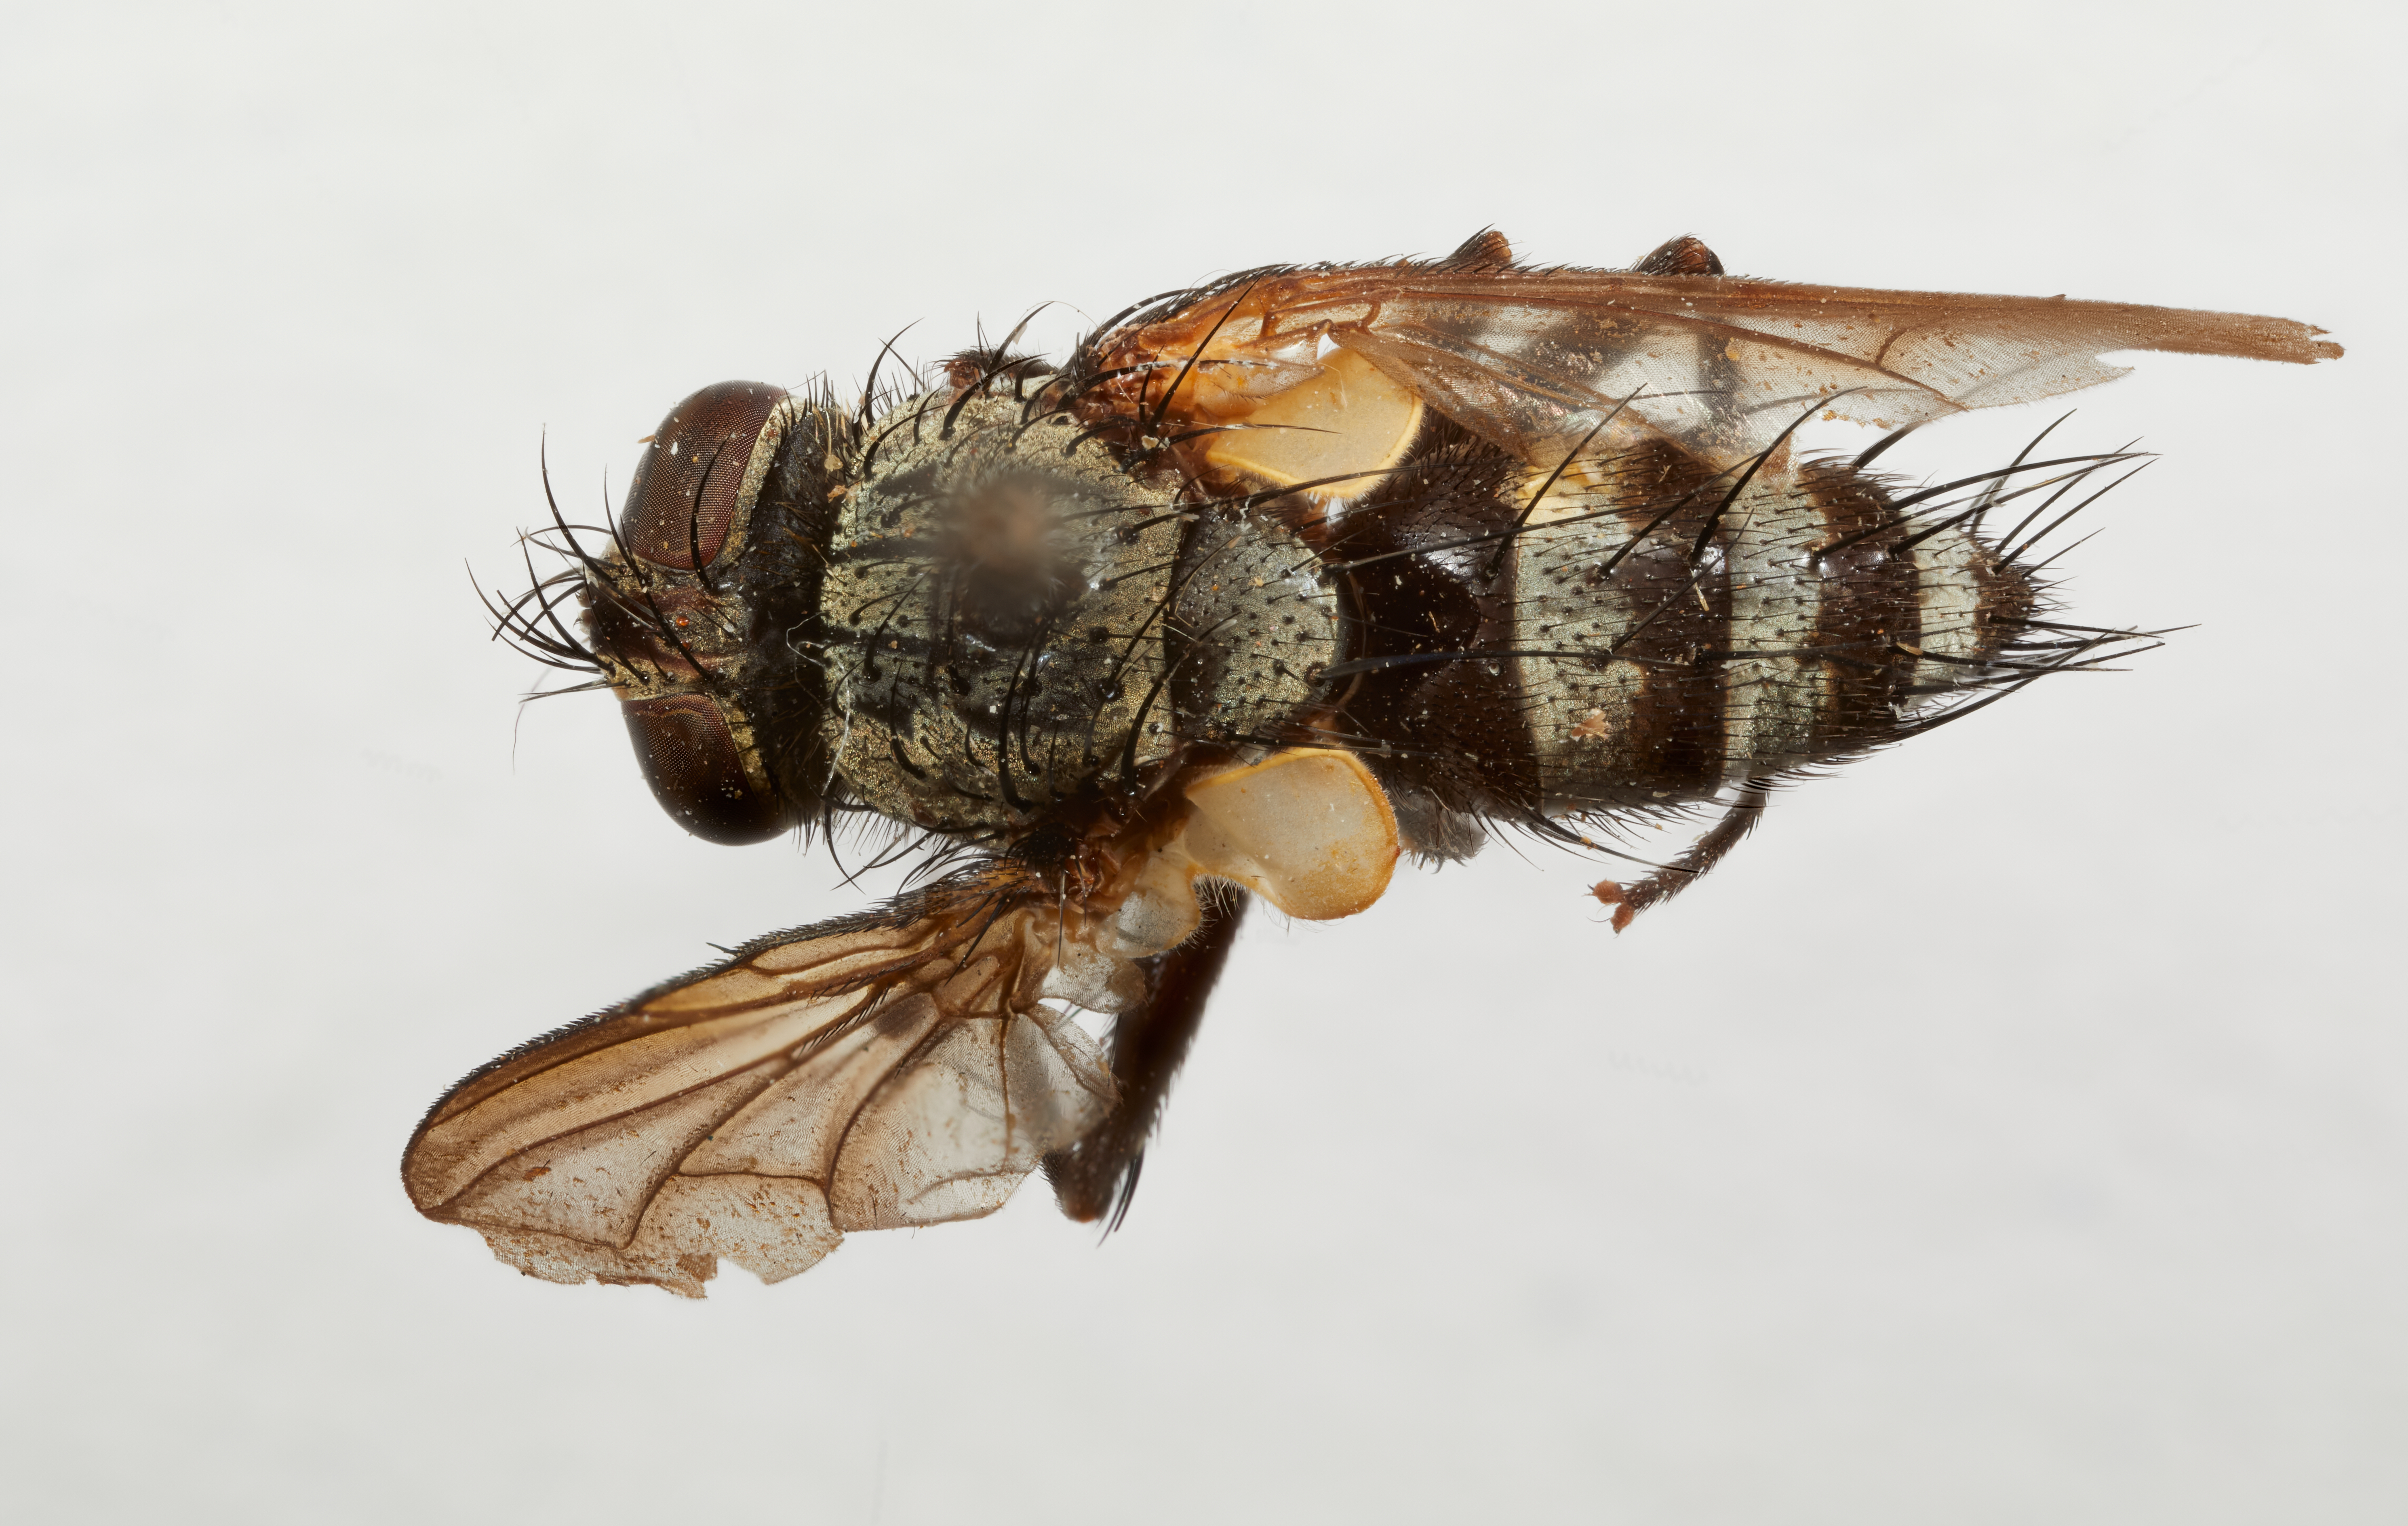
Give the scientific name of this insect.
Thelairochaetona thrix
